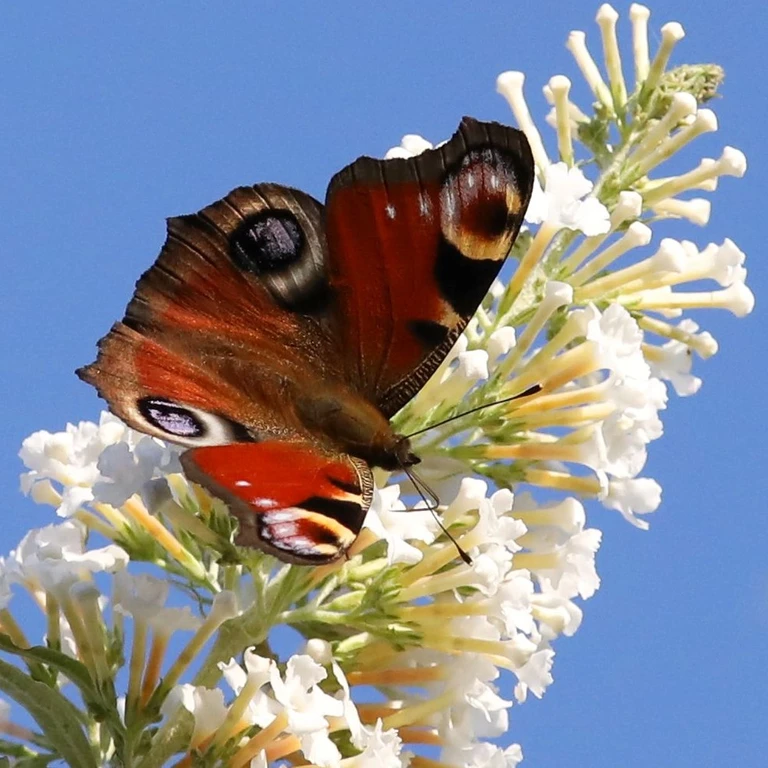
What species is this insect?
Aglais io
